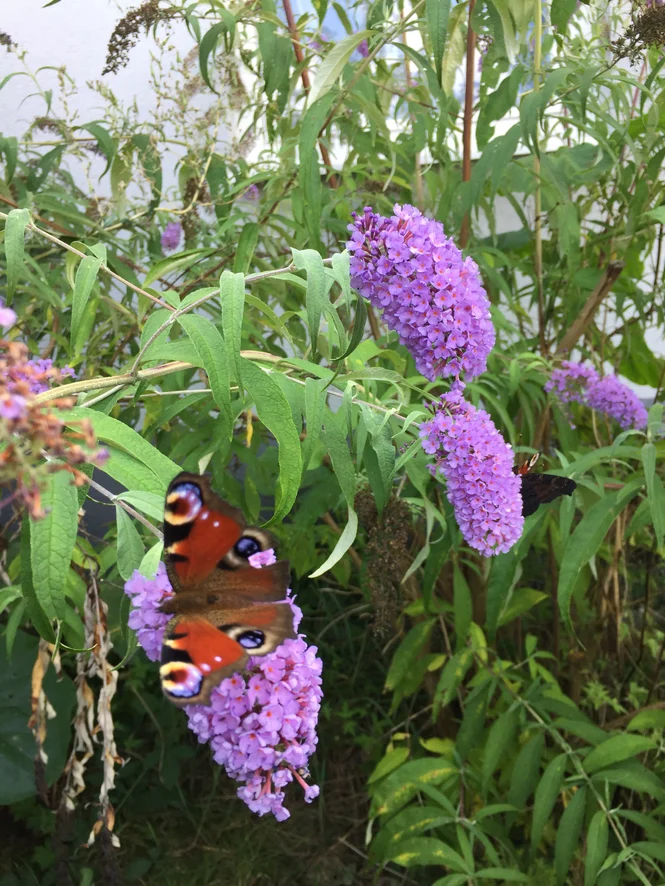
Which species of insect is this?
Aglais io
